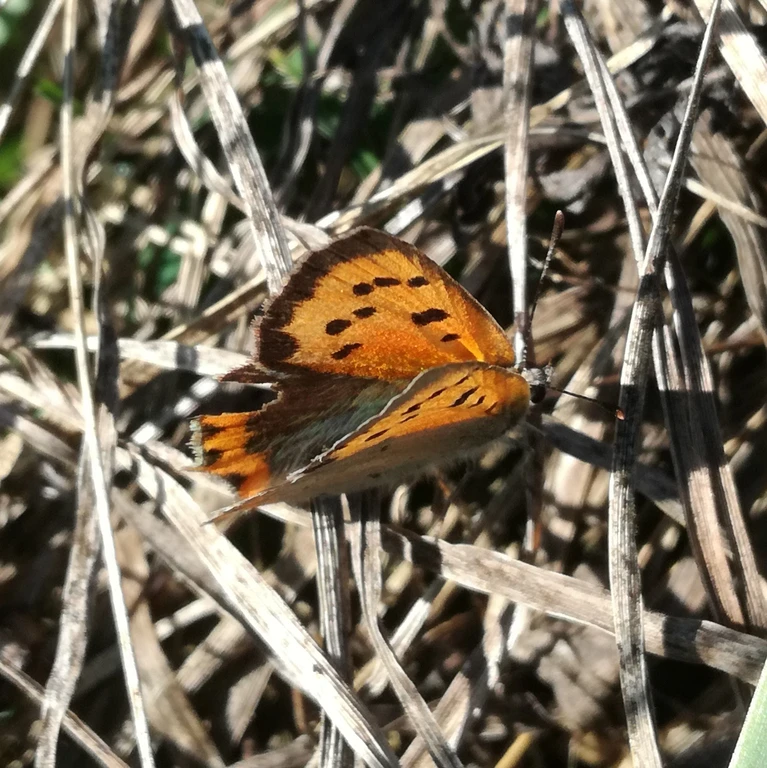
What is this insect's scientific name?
Lycaena phlaeas
